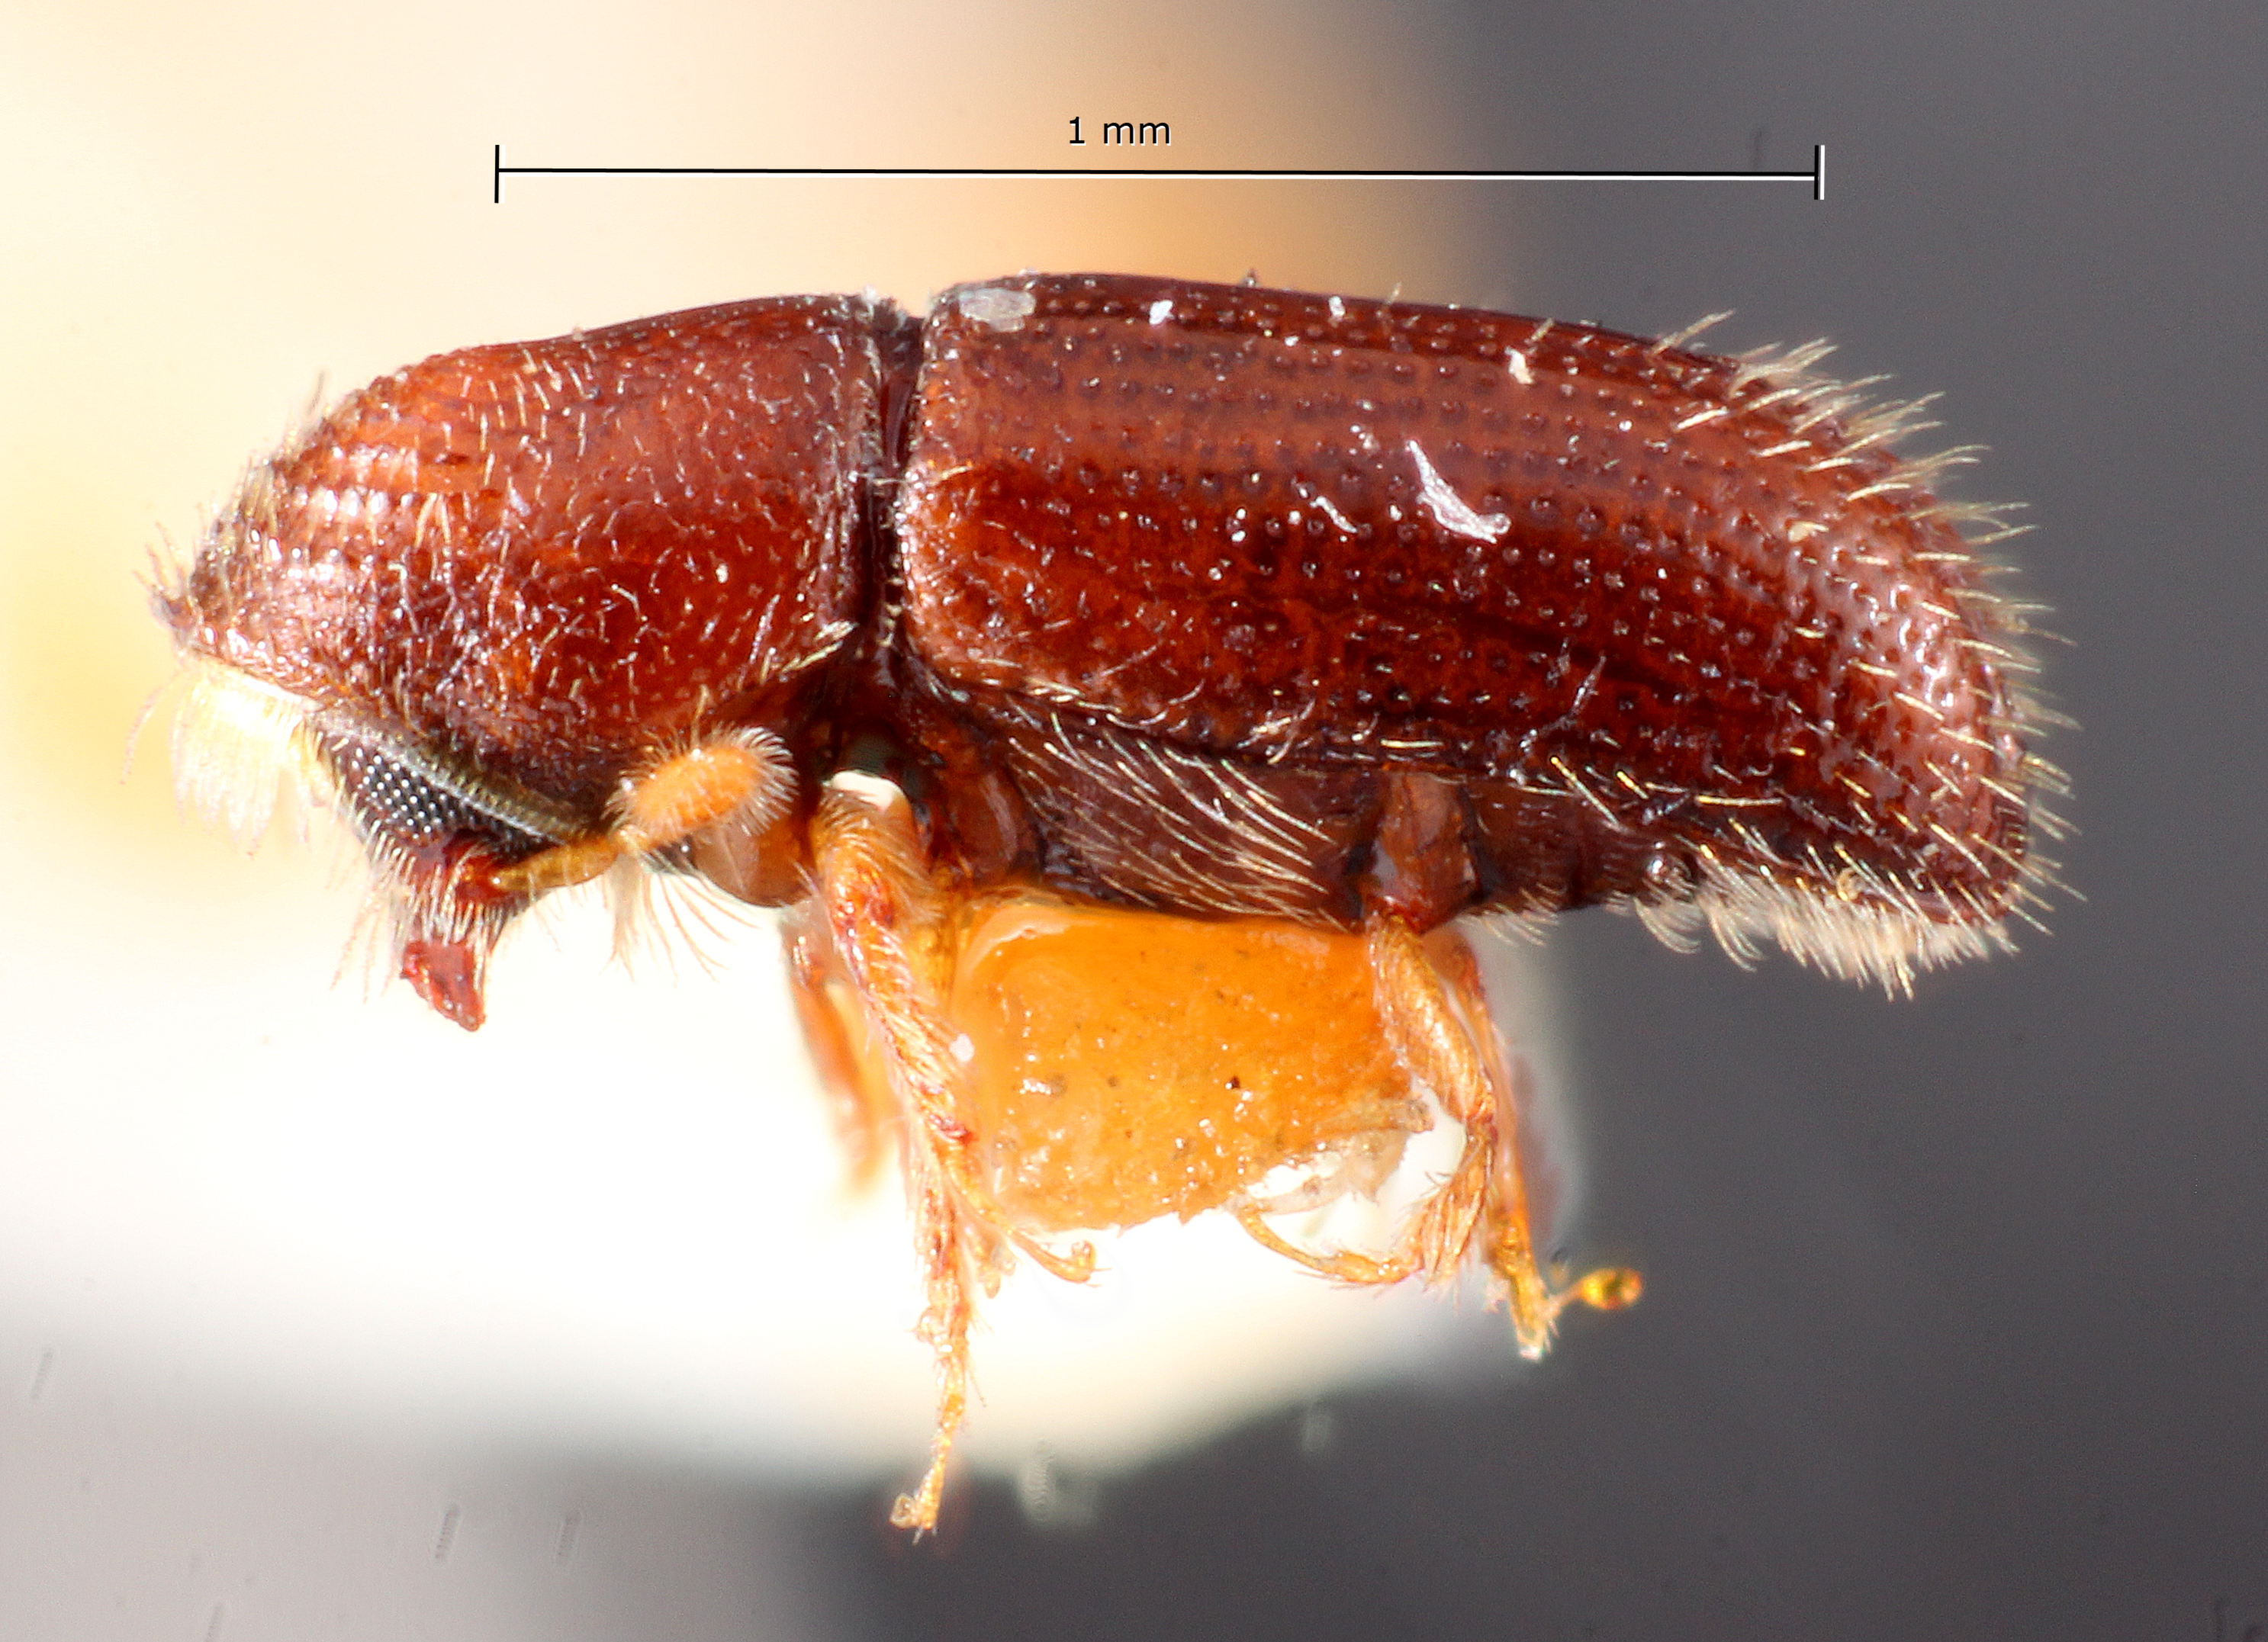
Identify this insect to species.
Pityophthorus crinalis
